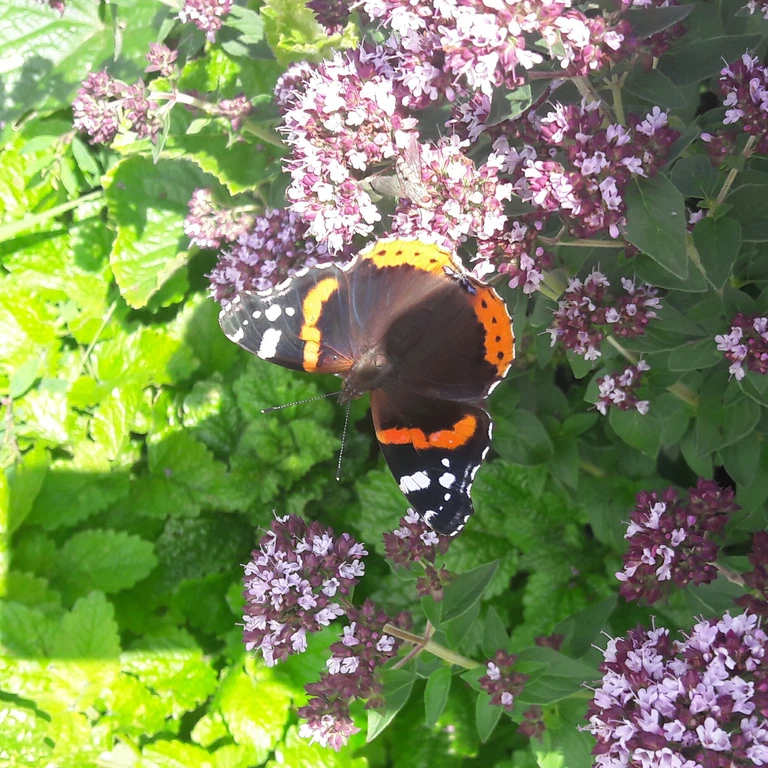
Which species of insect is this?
Vanessa atalanta
